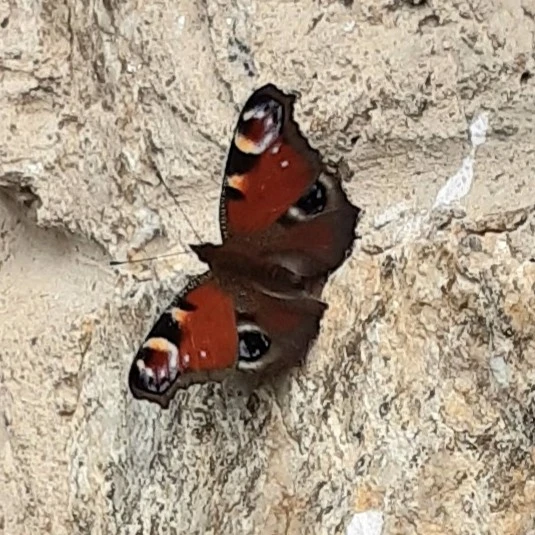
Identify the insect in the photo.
Aglais io
